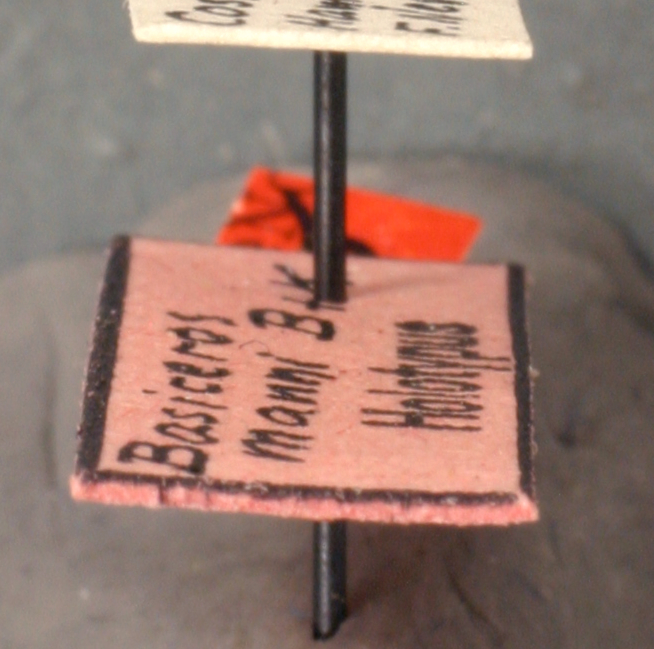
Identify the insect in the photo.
Basiceros manni
